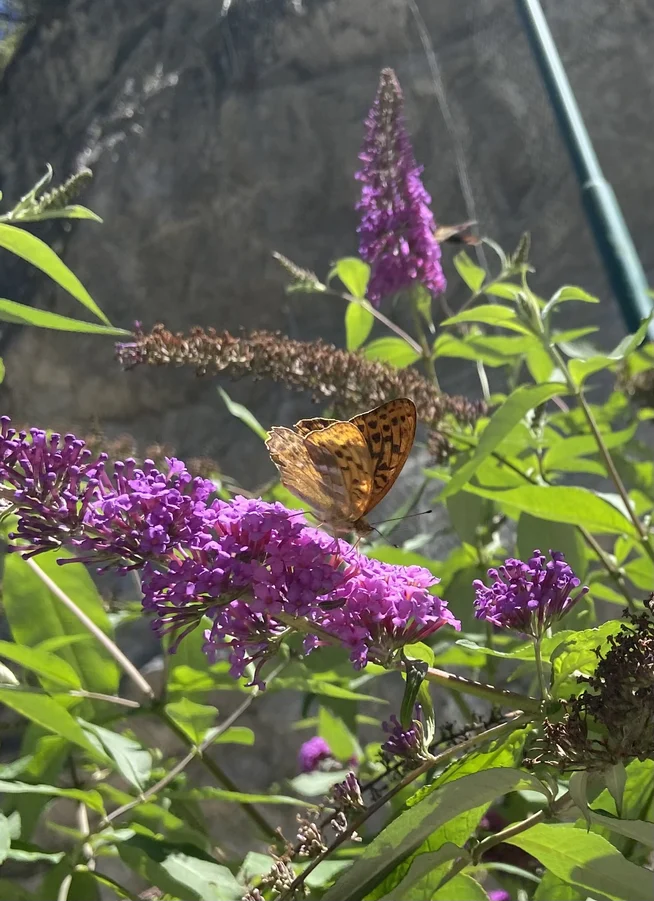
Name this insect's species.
Argynnis paphia
